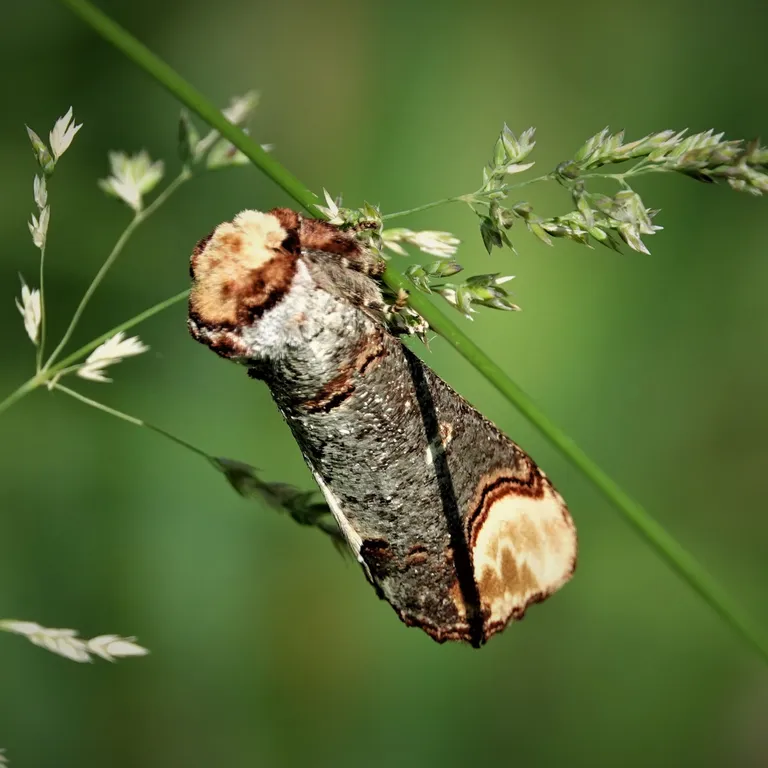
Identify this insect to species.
Phalera bucephala
